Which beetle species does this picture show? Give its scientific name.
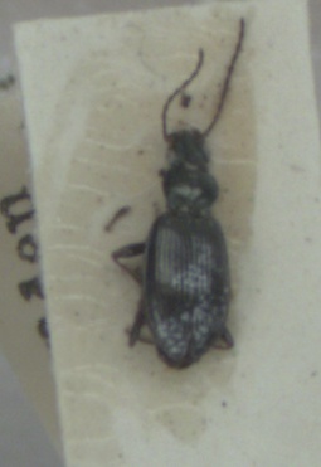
Bembidion geniculatum
